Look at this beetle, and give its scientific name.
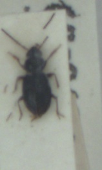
Bembidion schueppelii
